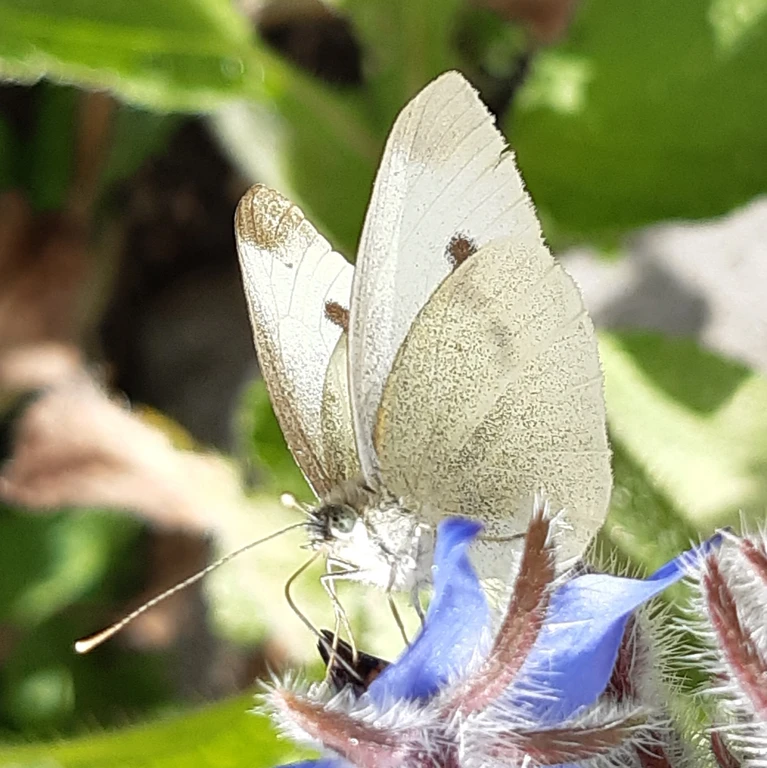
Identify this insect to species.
Pieris rapae
